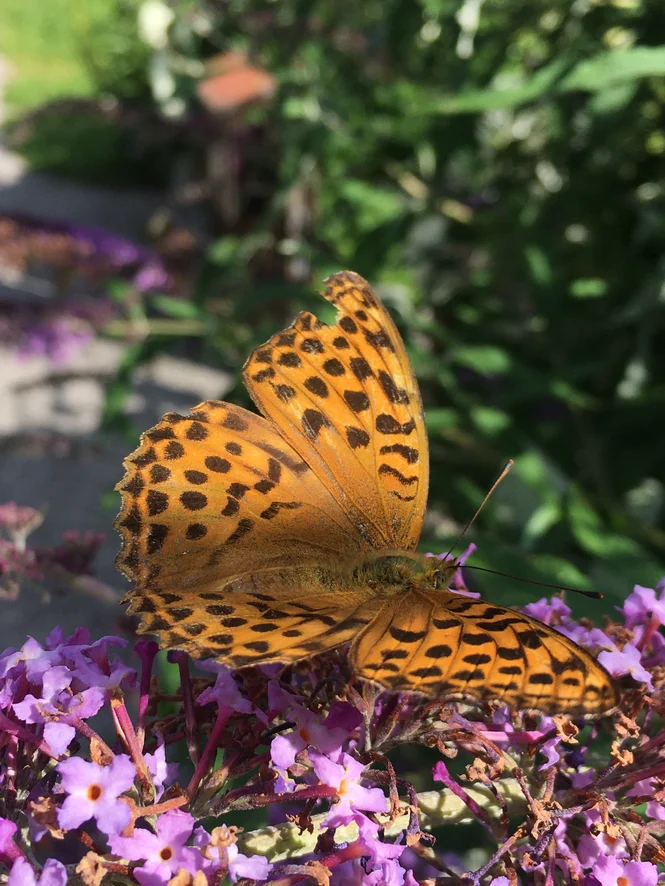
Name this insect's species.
Argynnis paphia
